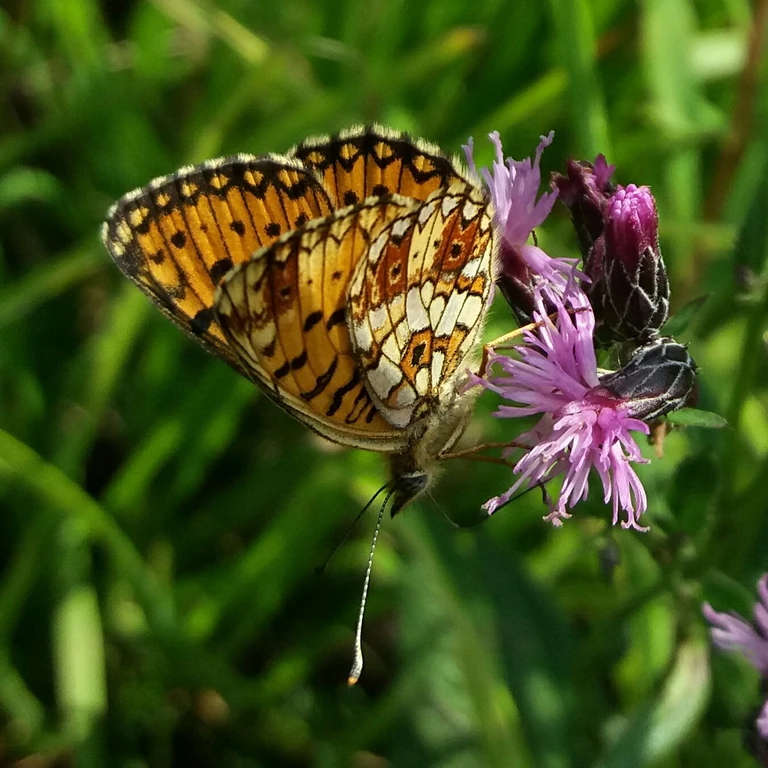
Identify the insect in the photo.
Boloria selene
